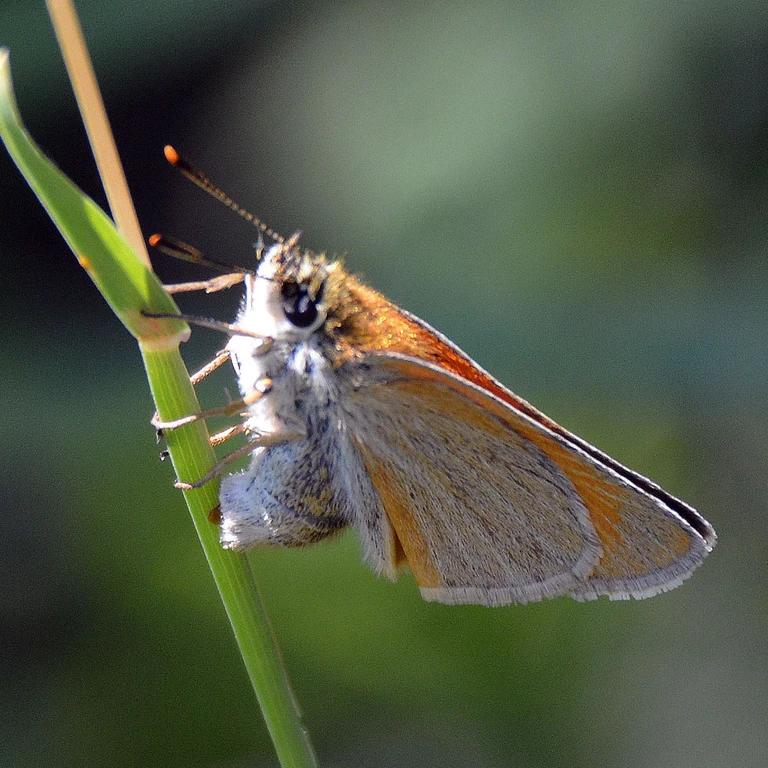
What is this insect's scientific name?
Thymelicus sylvestris
